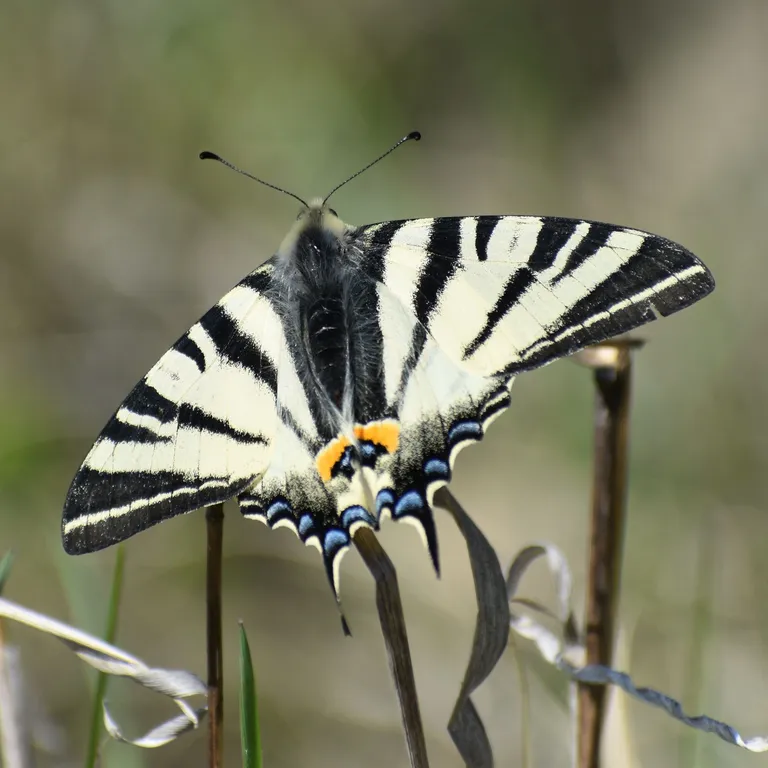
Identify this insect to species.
Iphiclides podalirius
